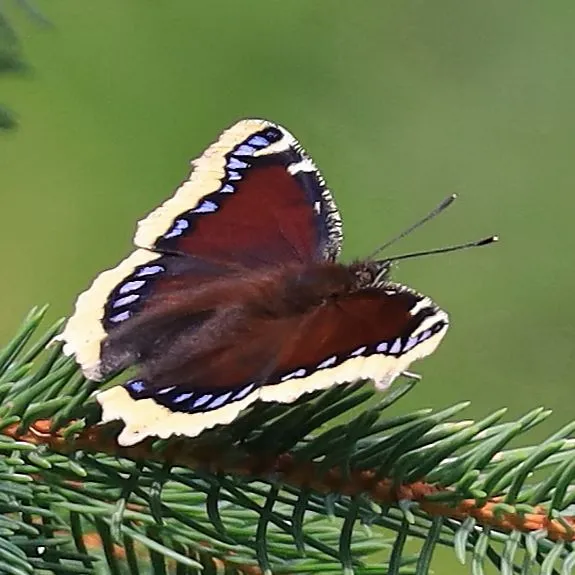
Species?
Nymphalis antiopa
